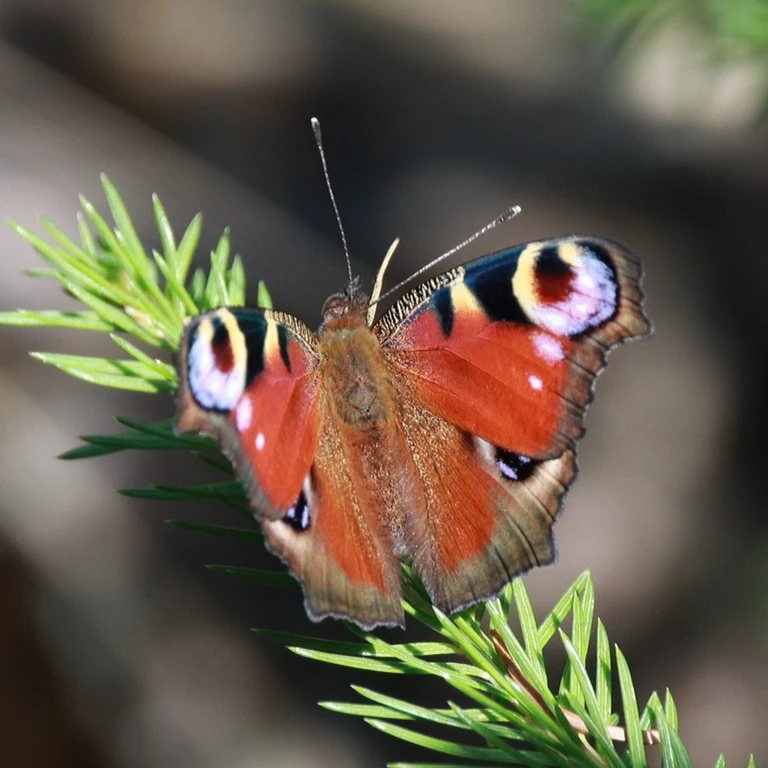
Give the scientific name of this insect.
Aglais io
